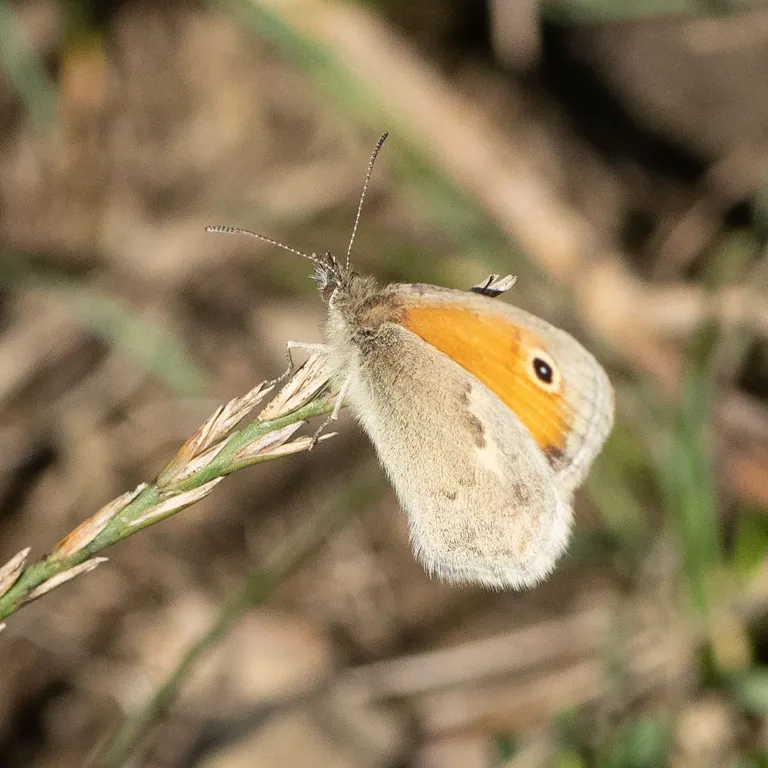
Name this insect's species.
Coenonympha pamphilus
